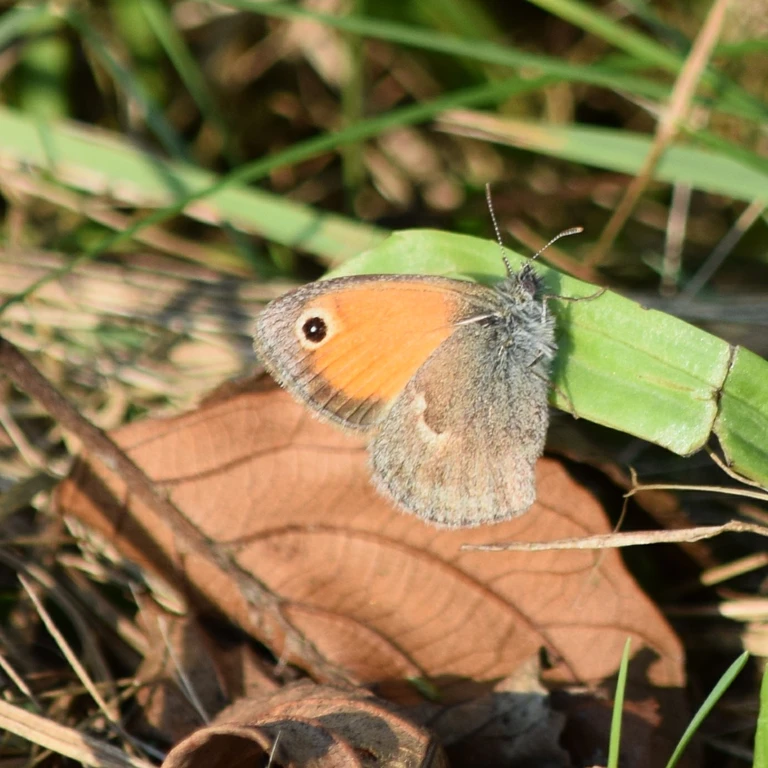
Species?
Coenonympha pamphilus
